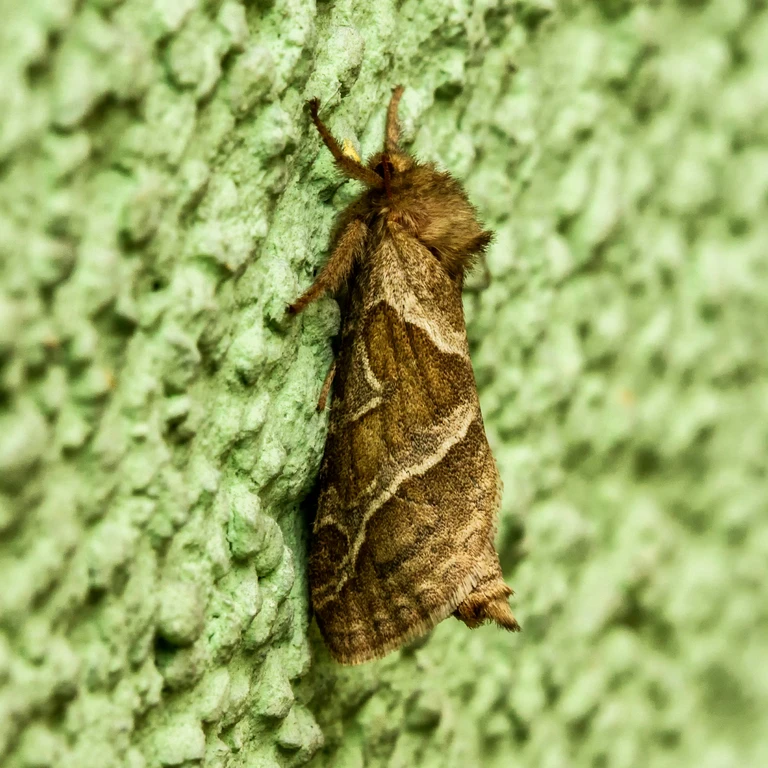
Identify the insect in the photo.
Triodia sylvina
